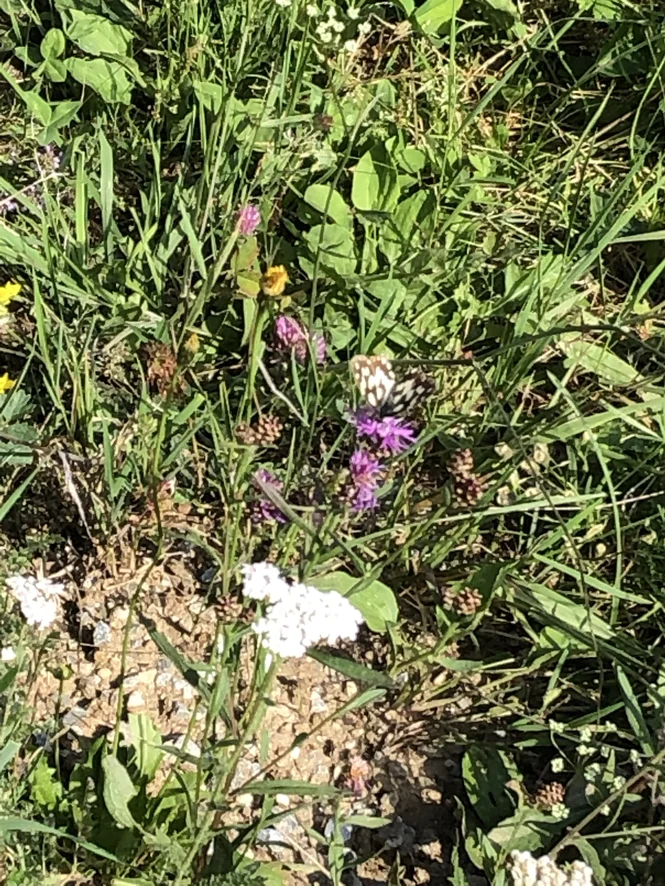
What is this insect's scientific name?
Melanargia galathea
